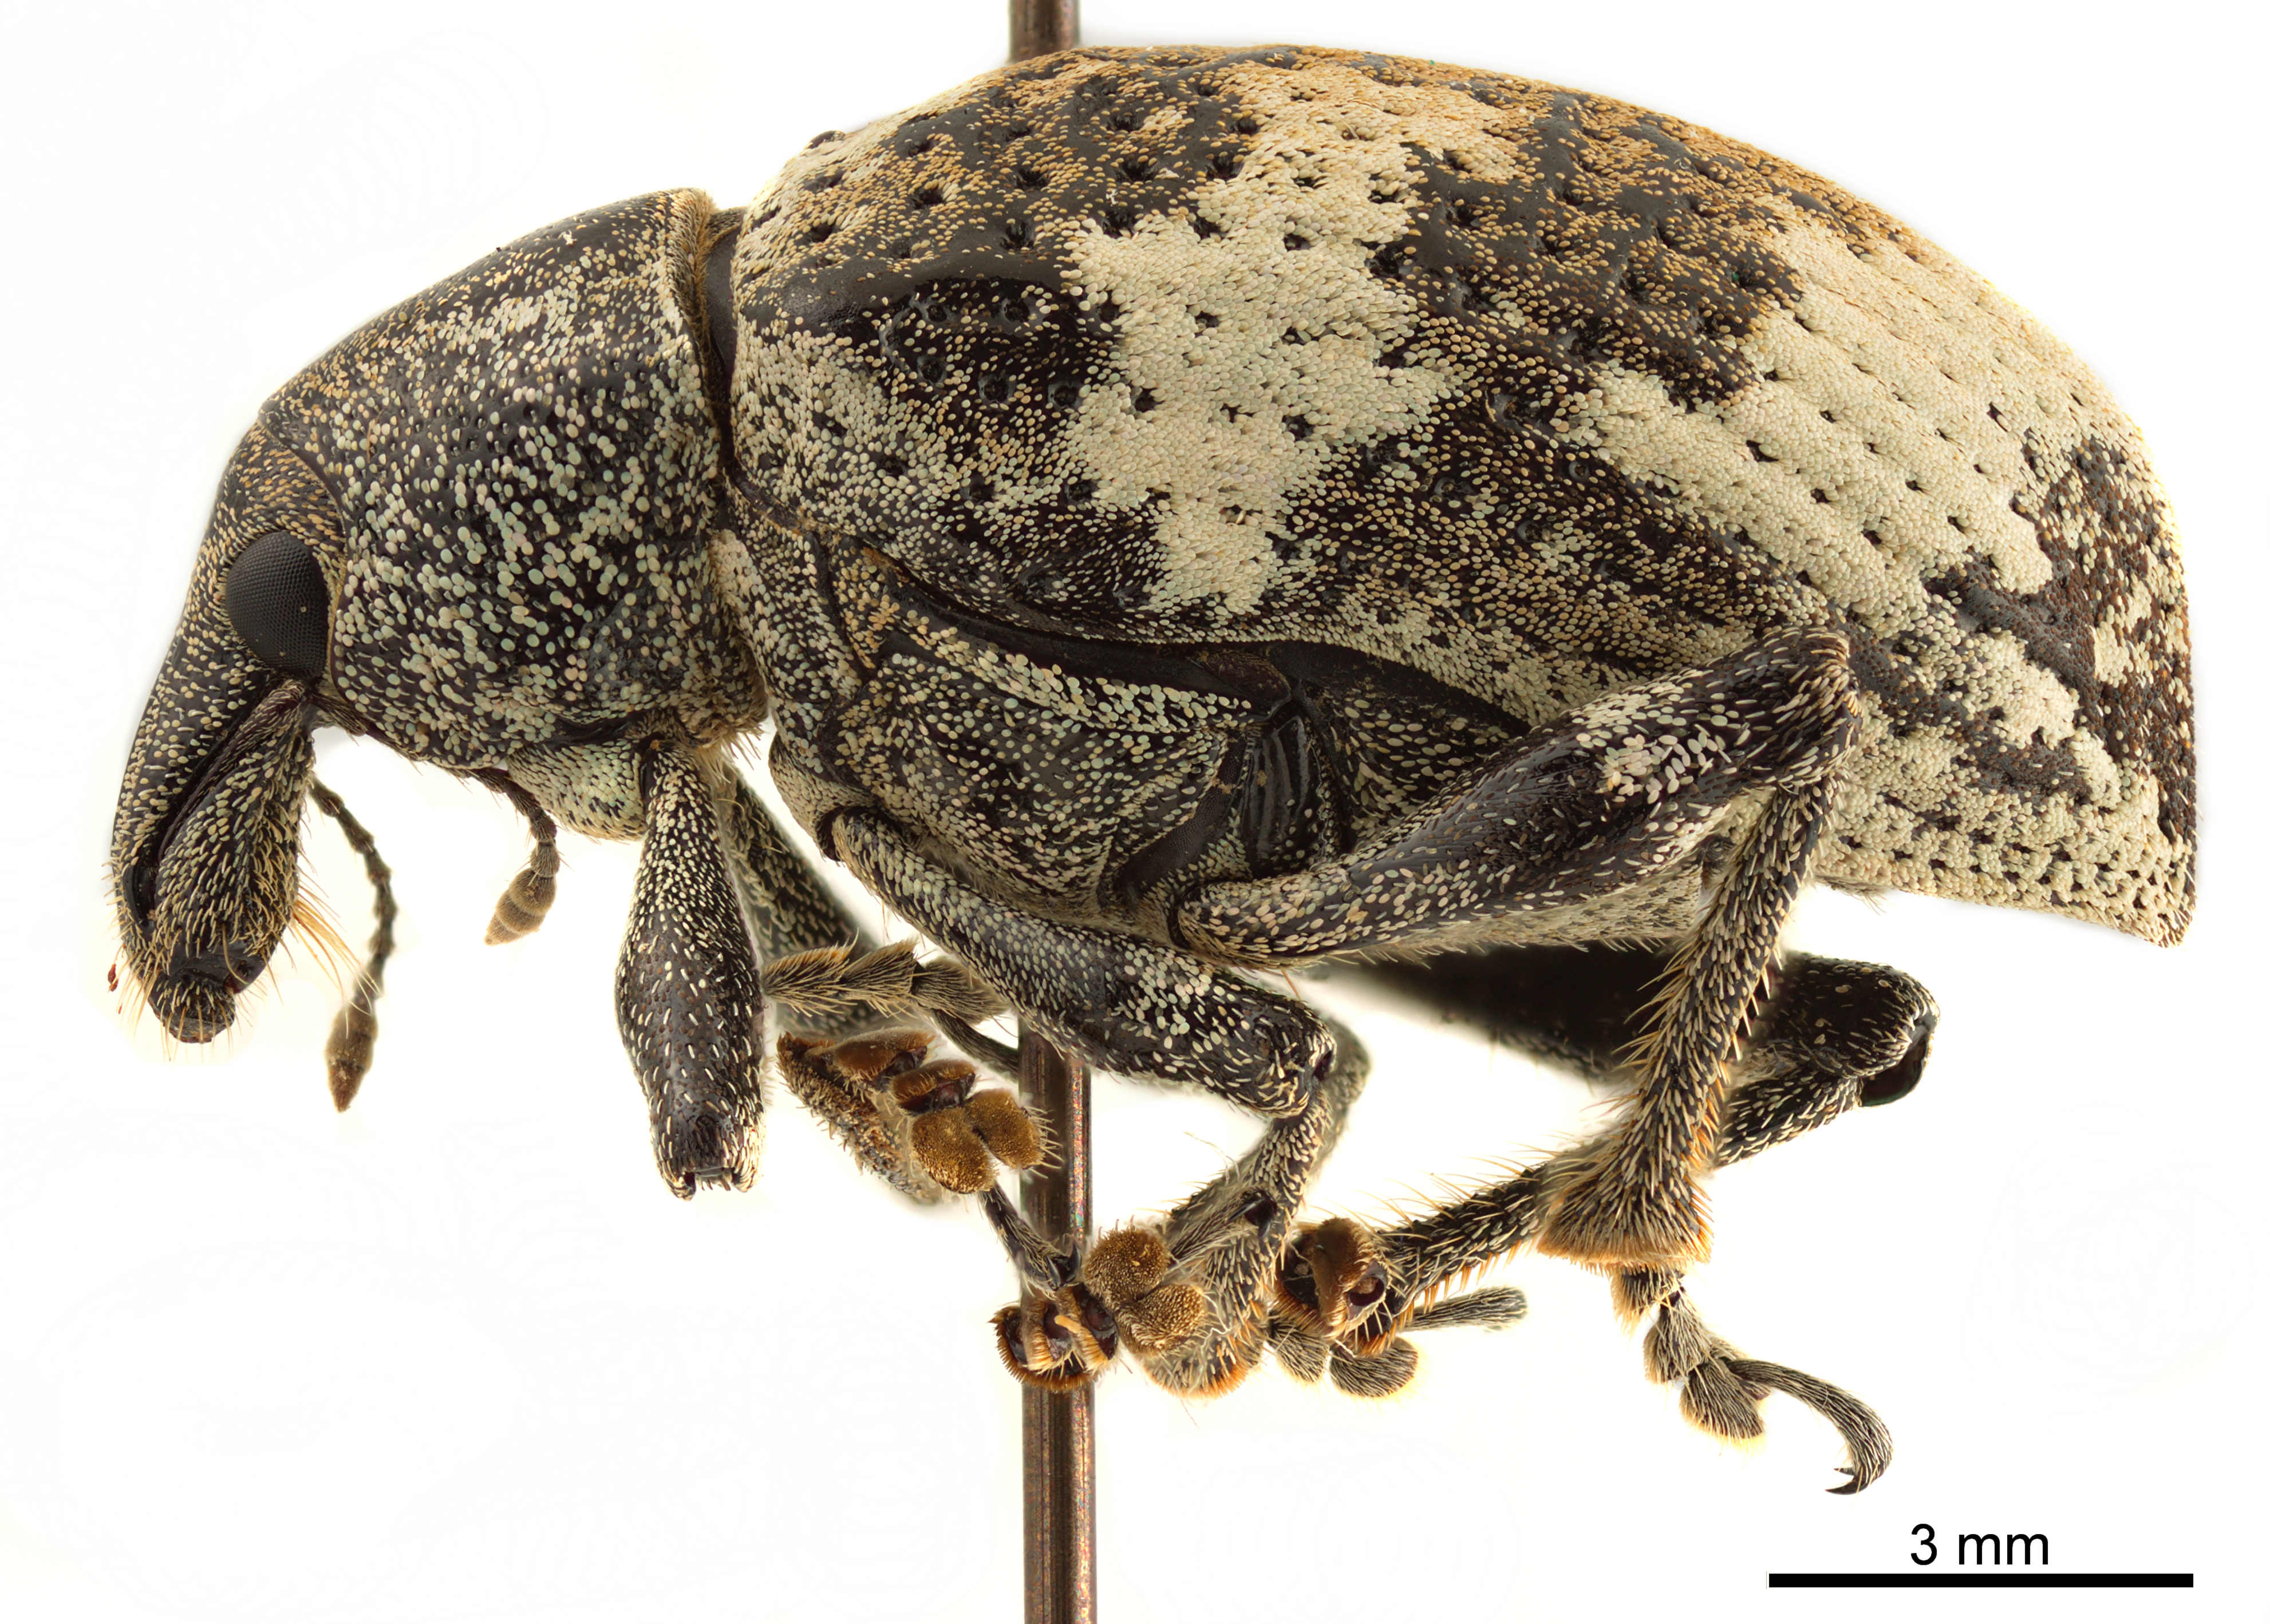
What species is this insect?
Conothorax luctuosus
